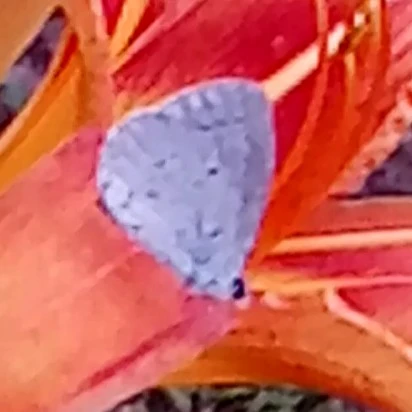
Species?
Celastrina argiolus
